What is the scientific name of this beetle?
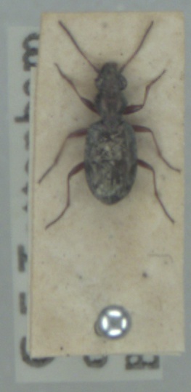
Asaphidion pallipes
